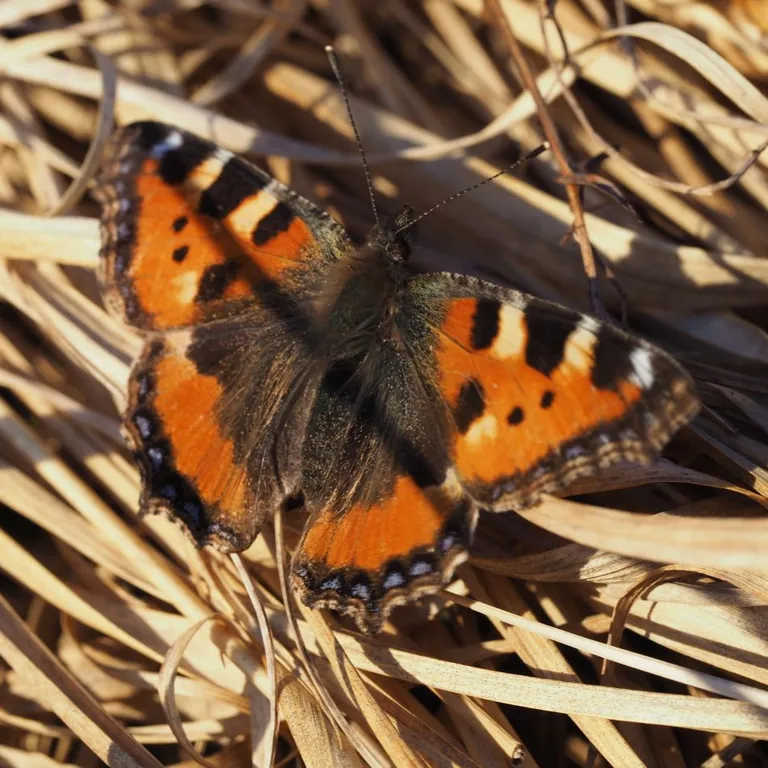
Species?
Aglais urticae
